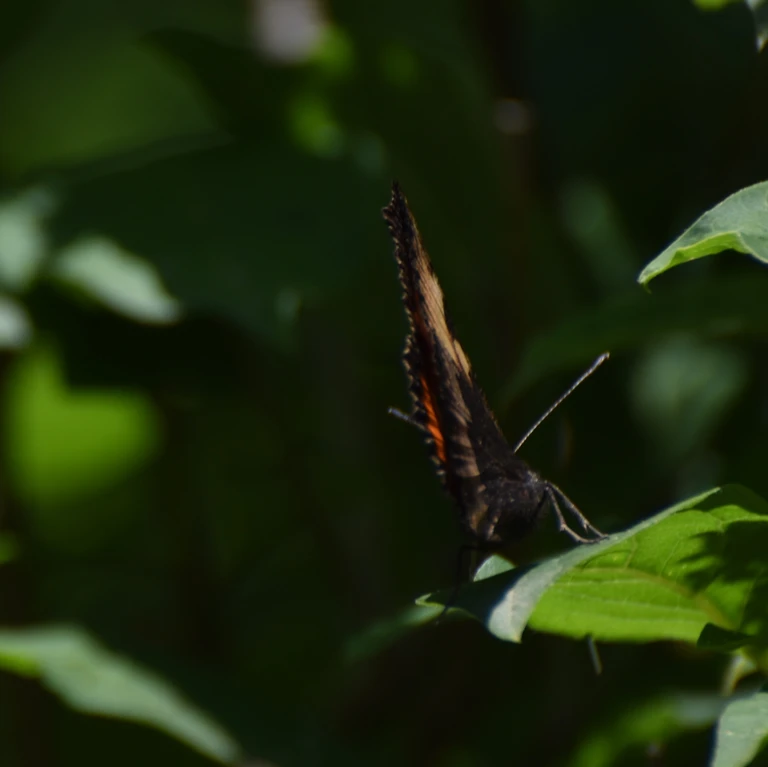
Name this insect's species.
Aglais urticae
